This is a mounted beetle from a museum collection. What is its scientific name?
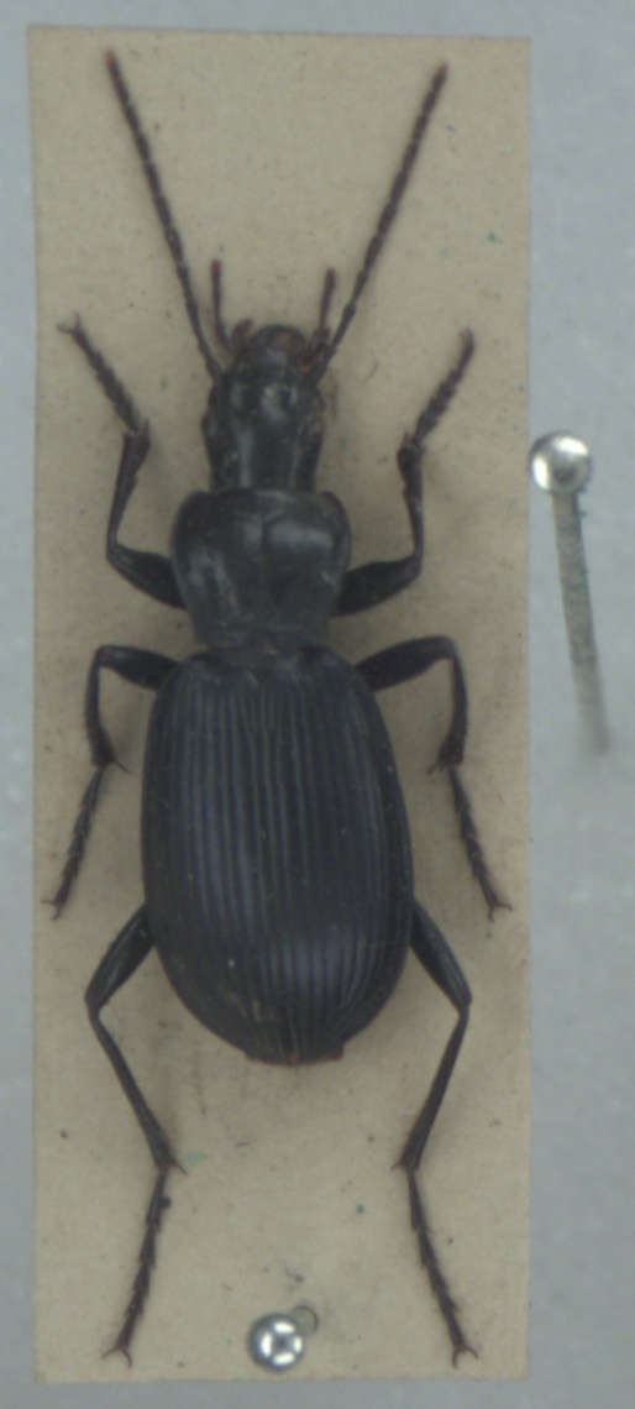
Laemostenus terricola
